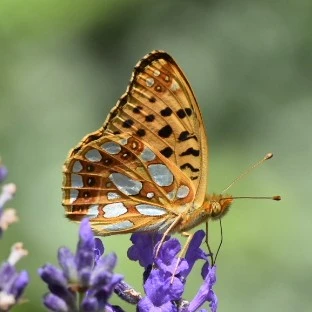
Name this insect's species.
Issoria lathonia
